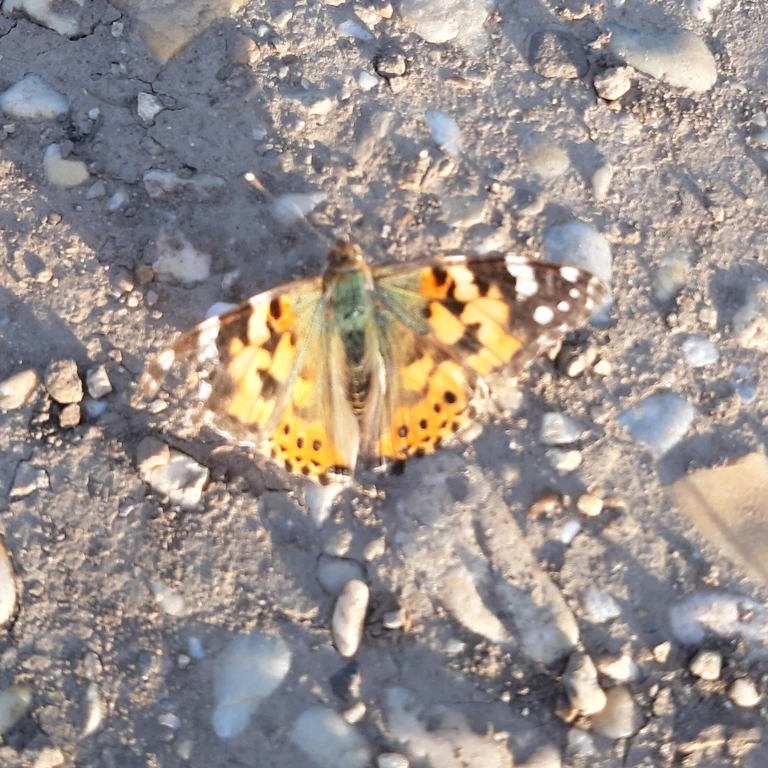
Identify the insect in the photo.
Vanessa cardui
